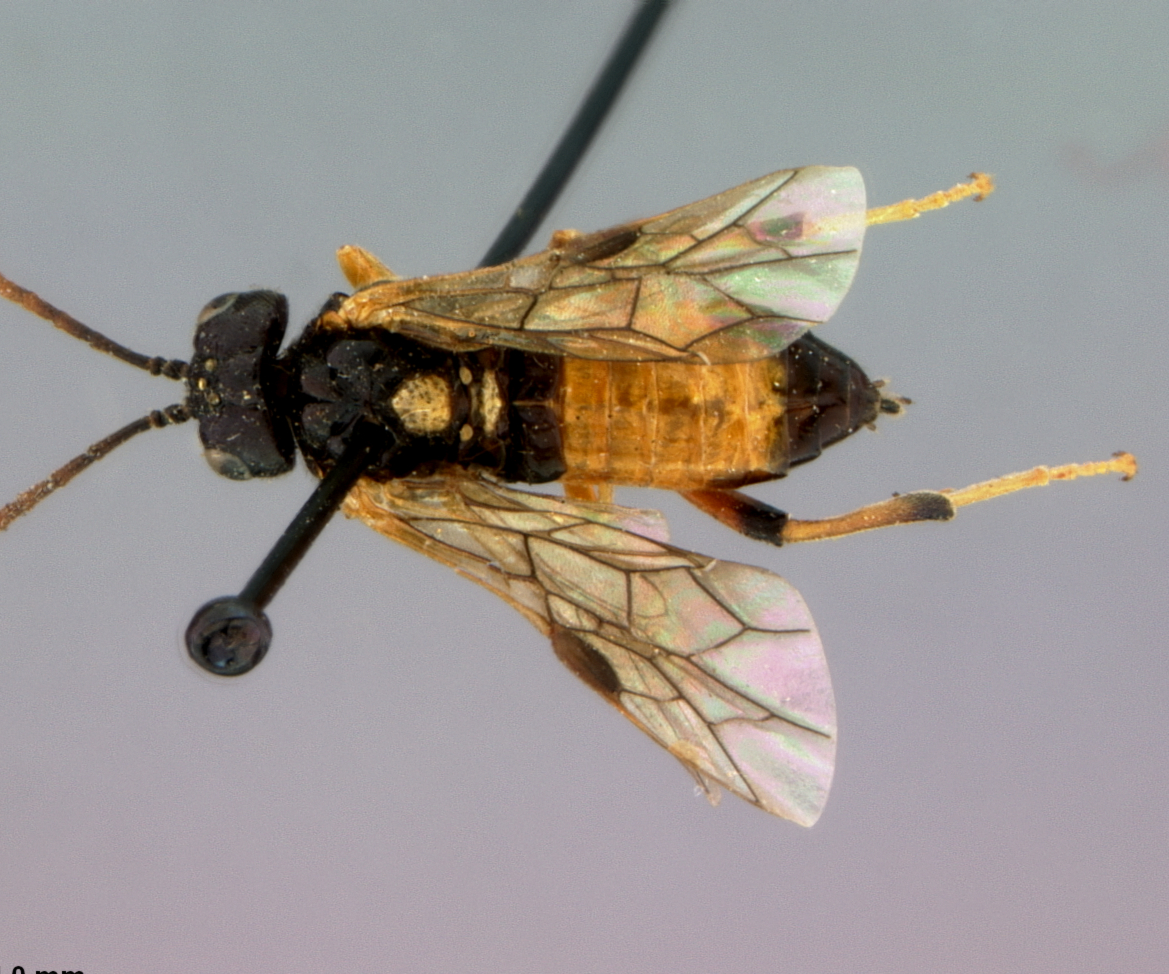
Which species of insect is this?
Dimorphopteryx coloradensis
